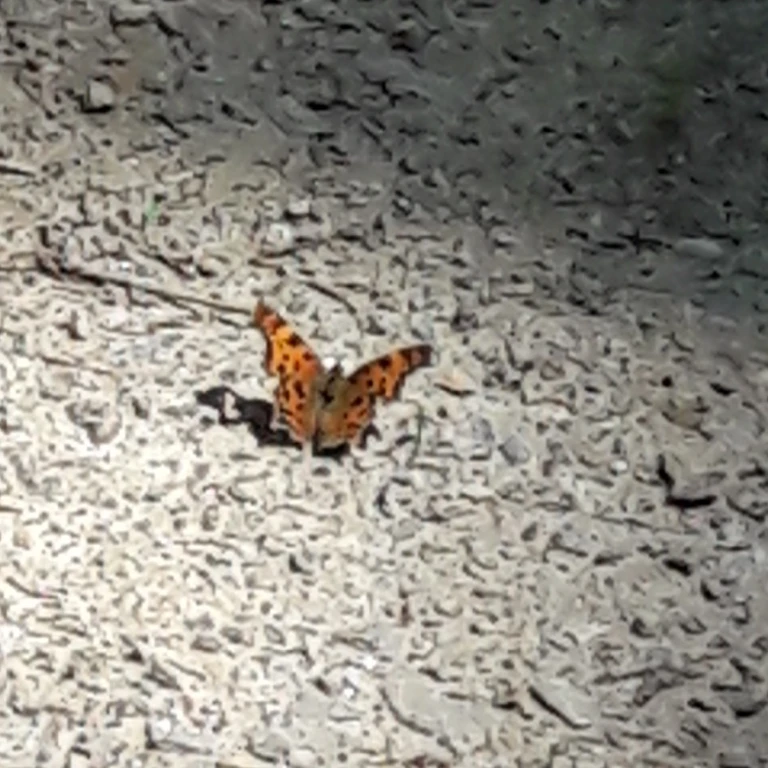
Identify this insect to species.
Polygonia c-album
